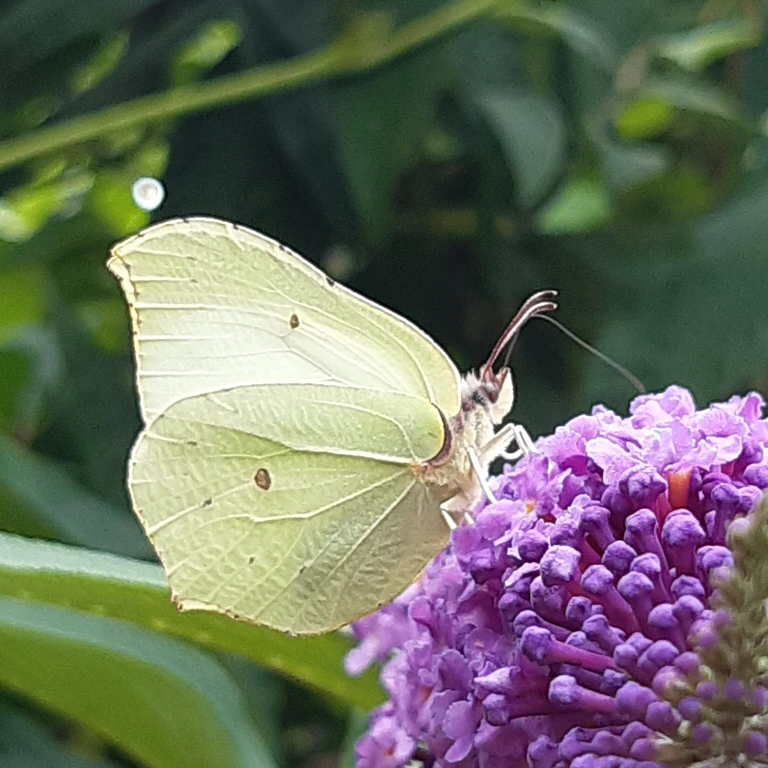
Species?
Gonepteryx rhamni
